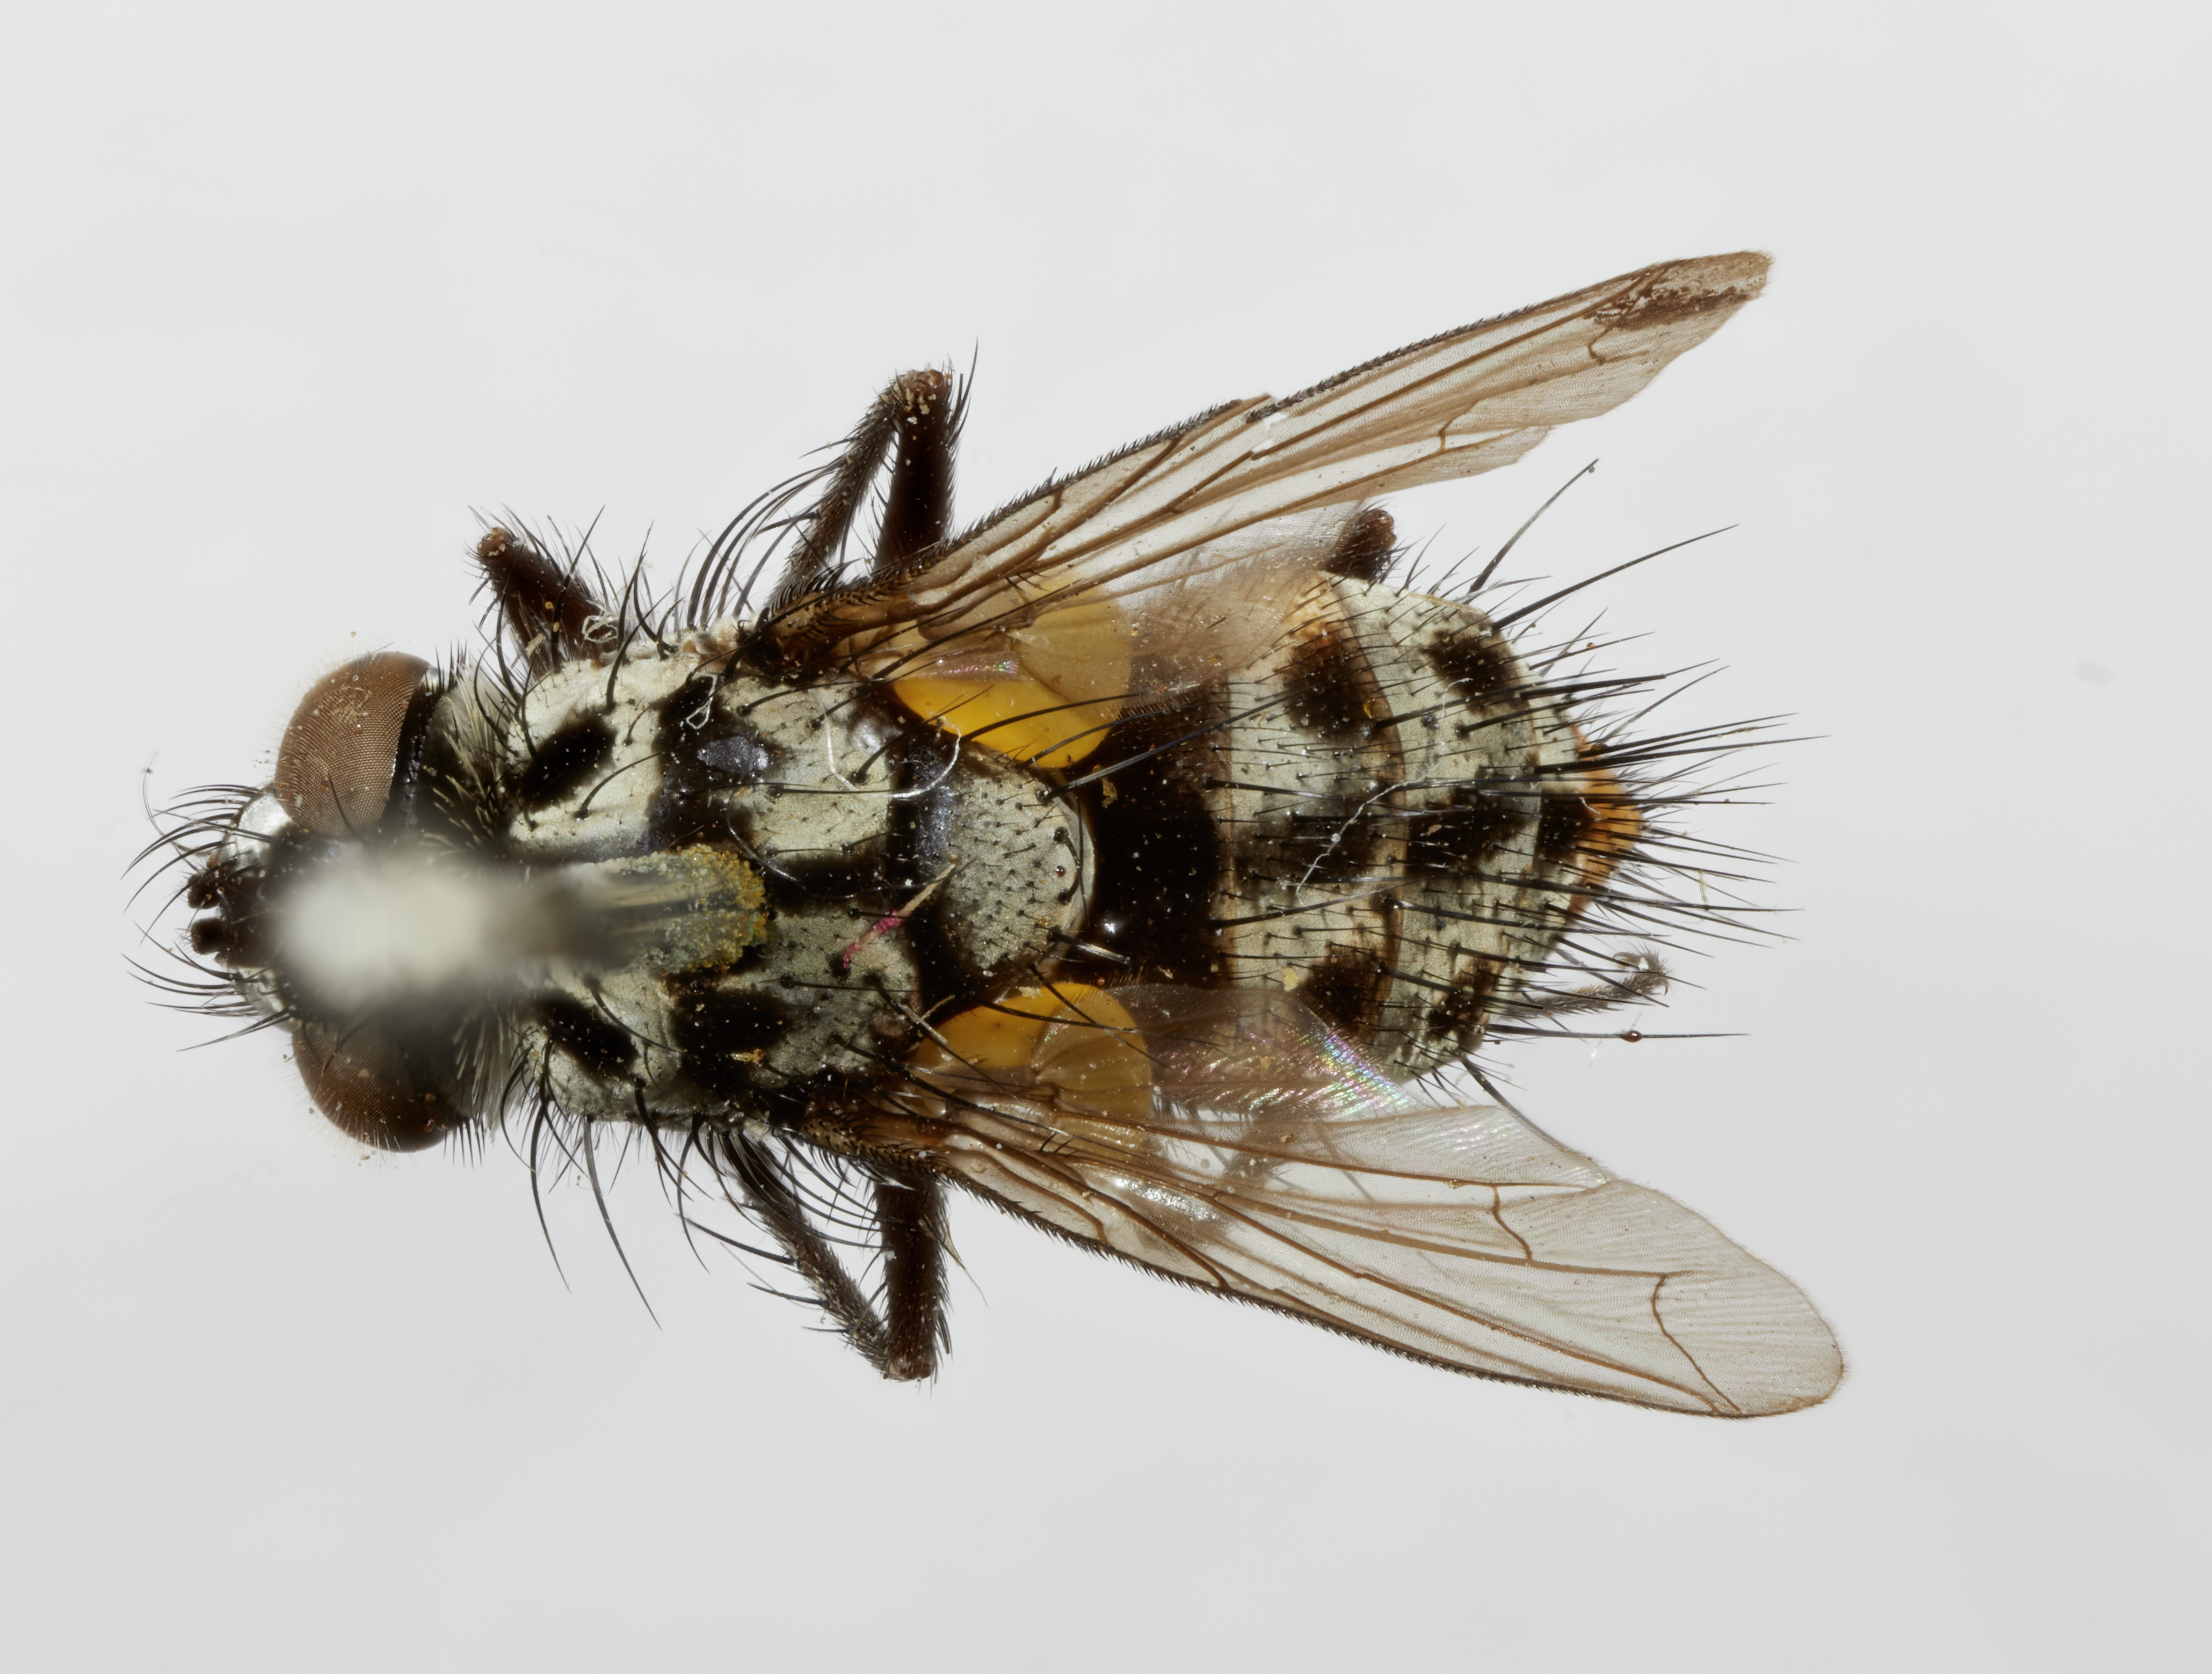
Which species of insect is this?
Ossidingia ornata
